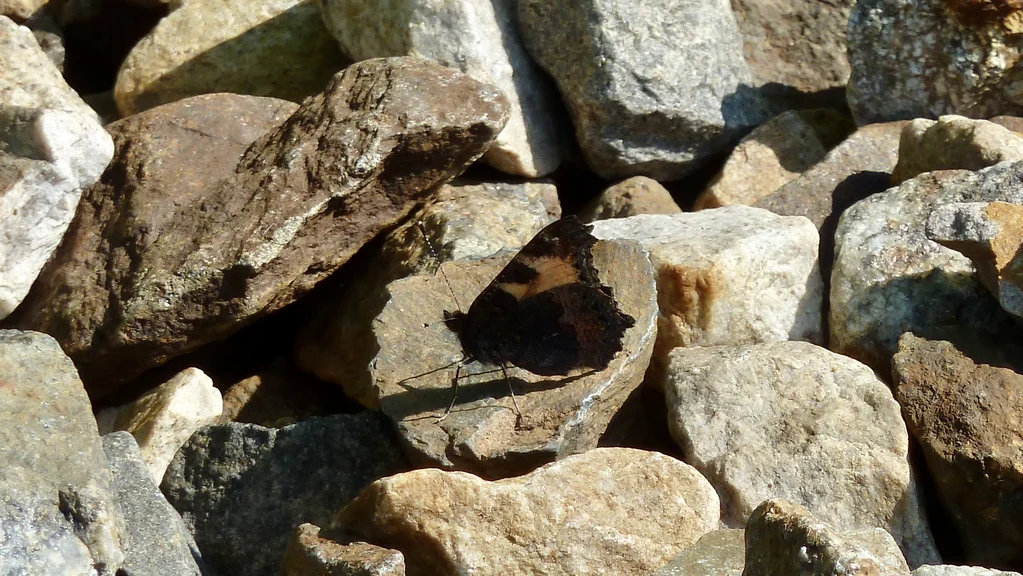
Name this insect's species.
Aglais urticae
